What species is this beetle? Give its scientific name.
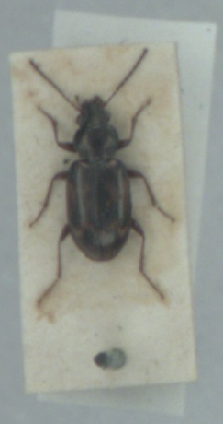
Bembidion varium
